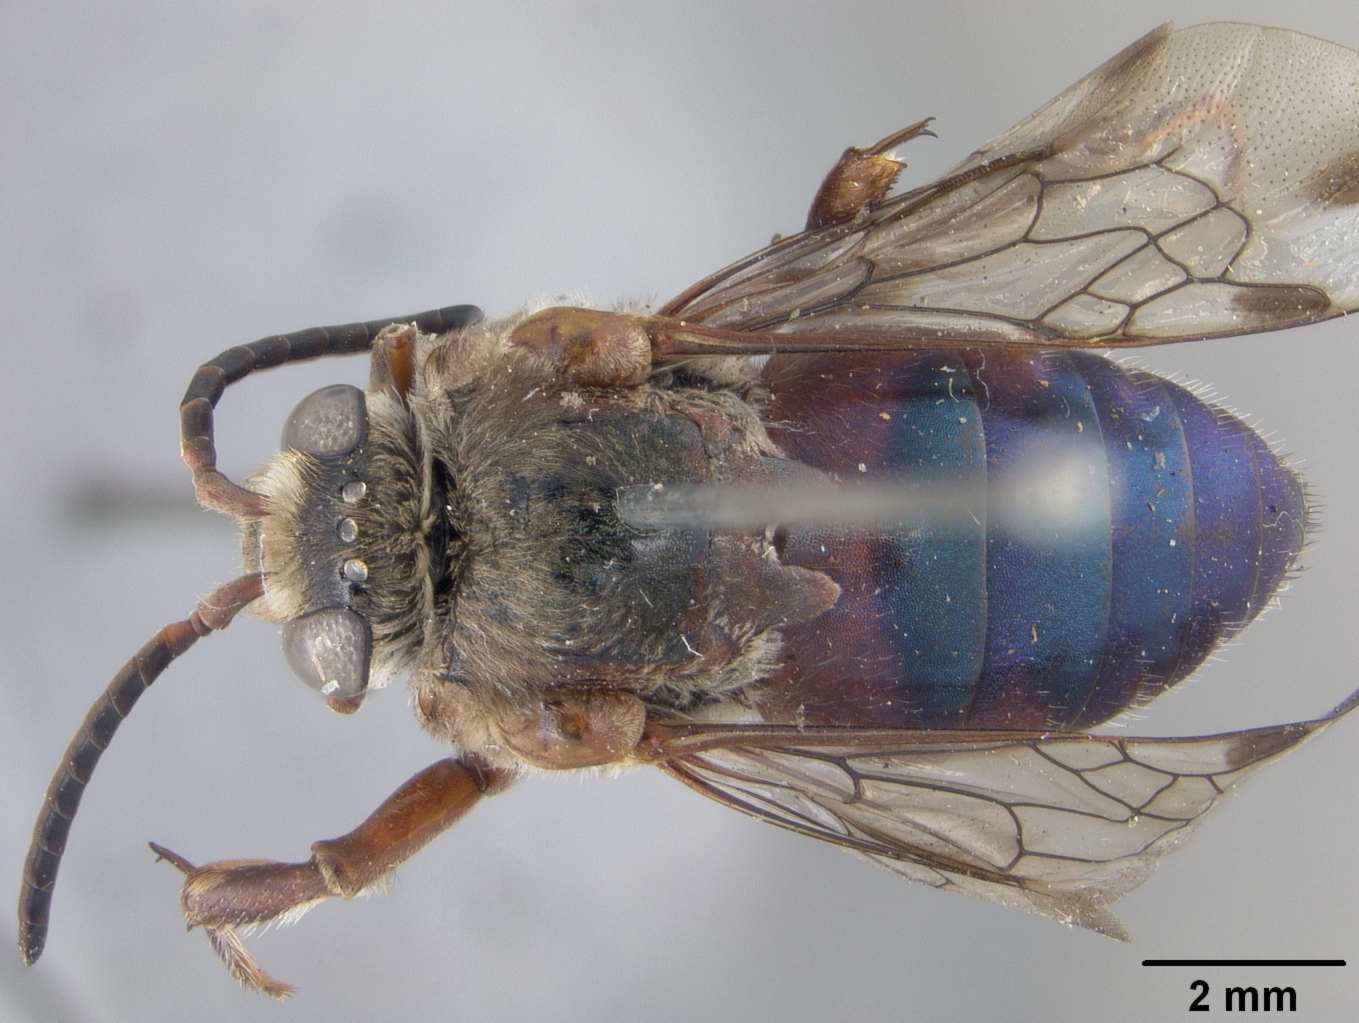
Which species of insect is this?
Mesocheira bicolor
